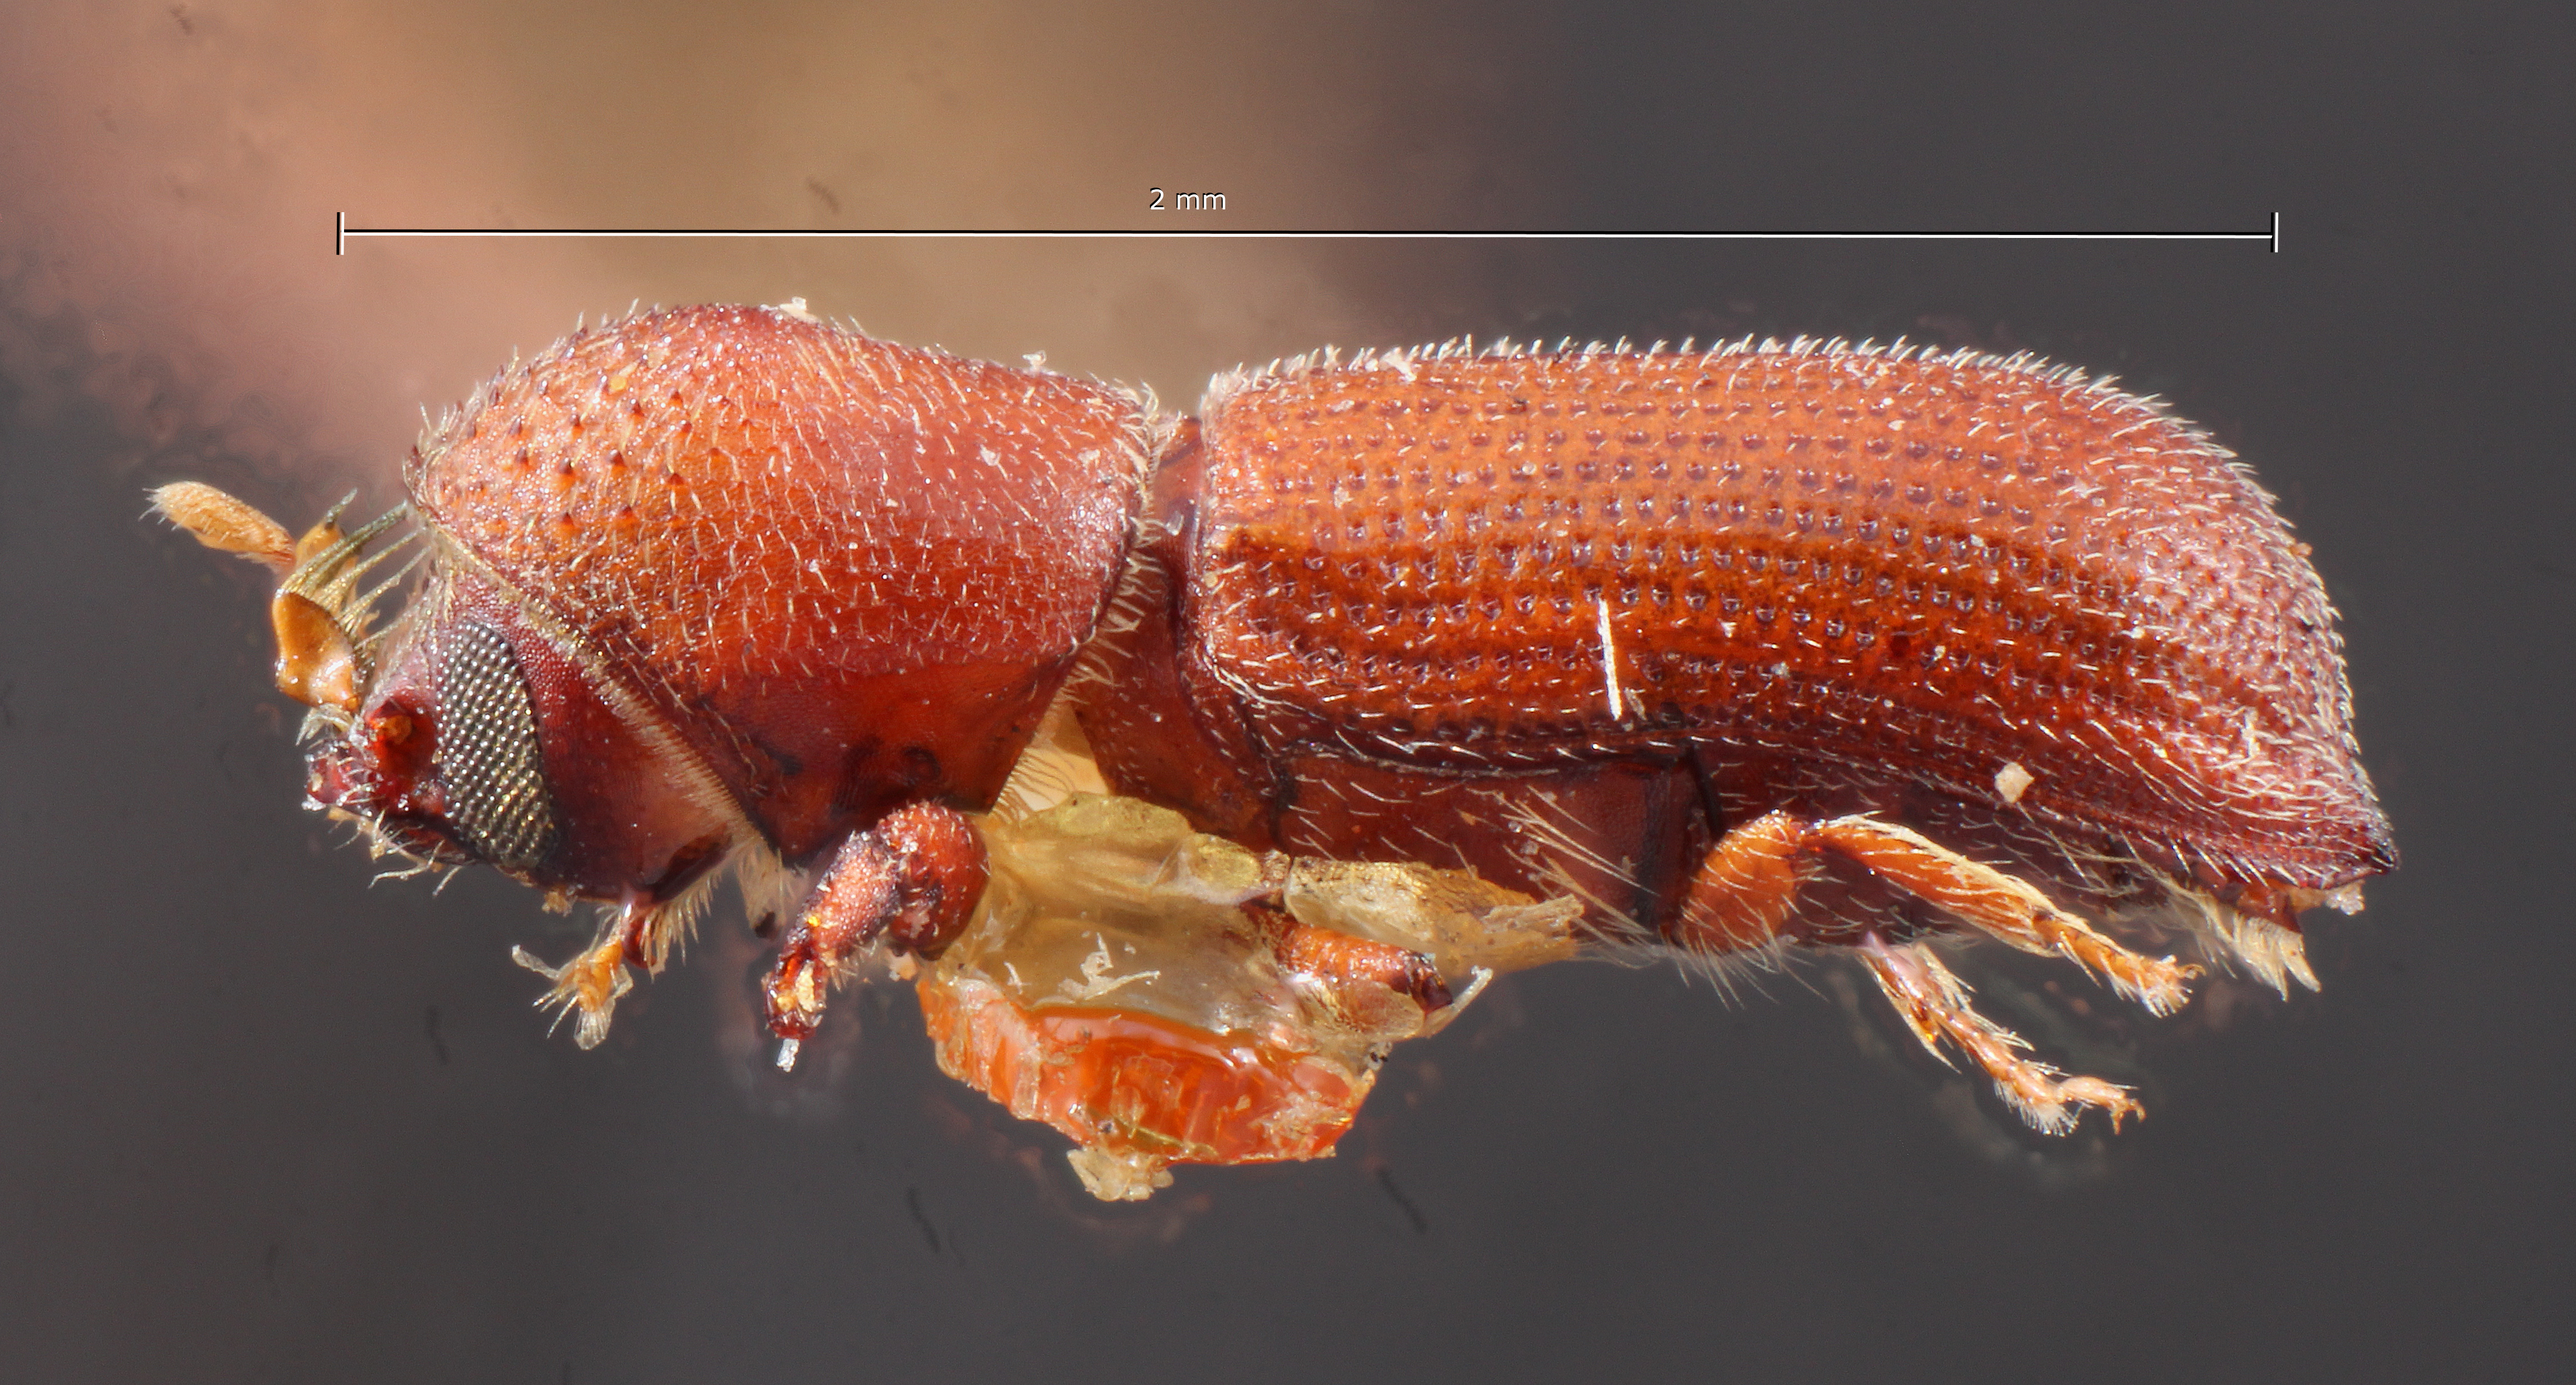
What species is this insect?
Micracis meridianus
